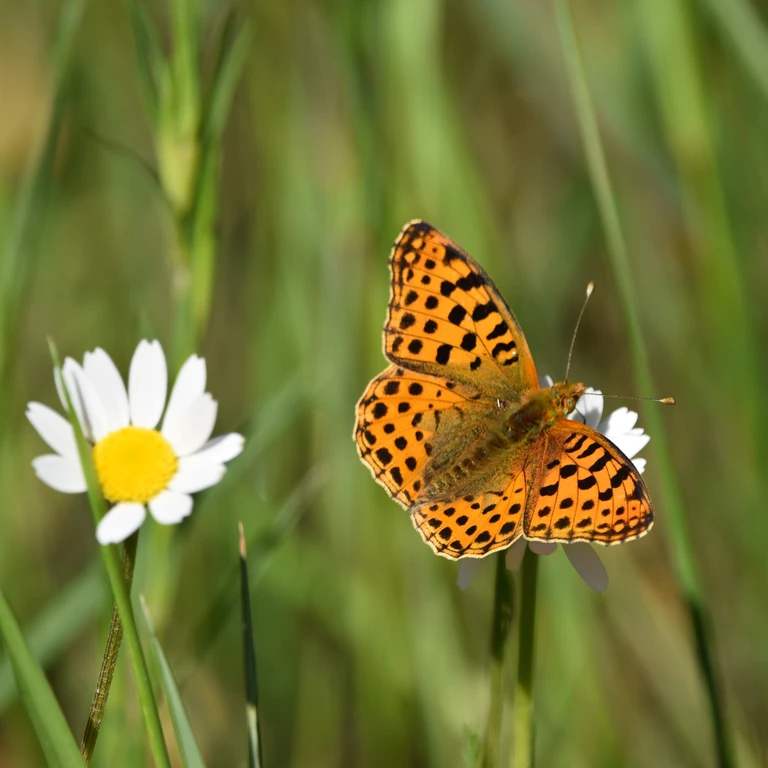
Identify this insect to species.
Issoria lathonia
